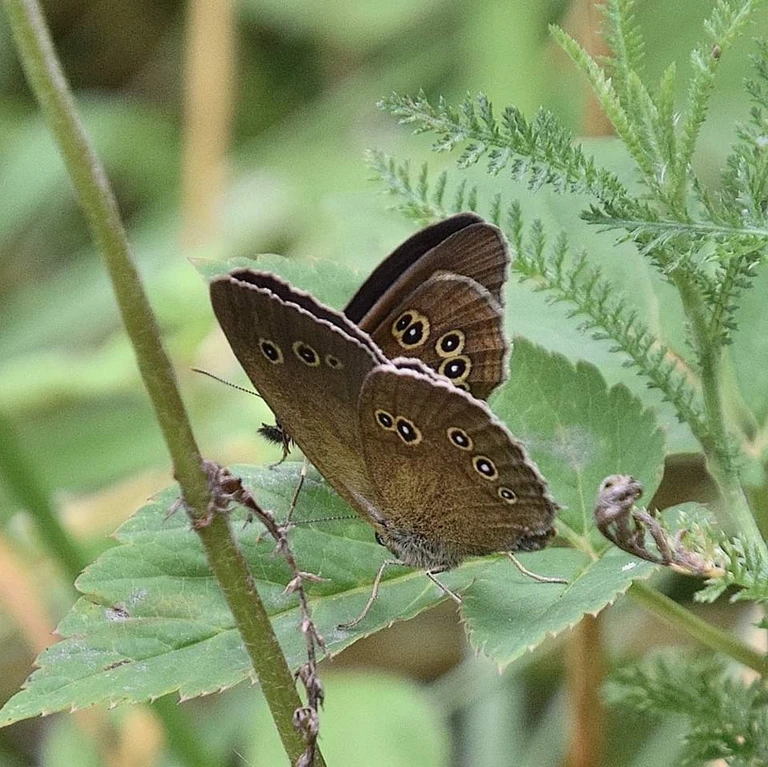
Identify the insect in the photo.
Aphantopus hyperantus
